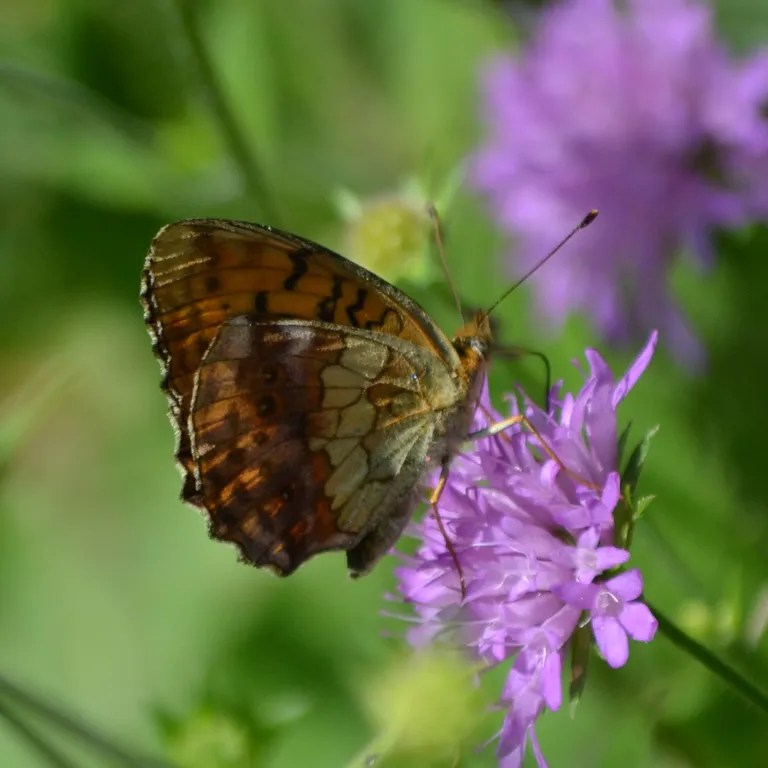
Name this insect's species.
Brenthis daphne
